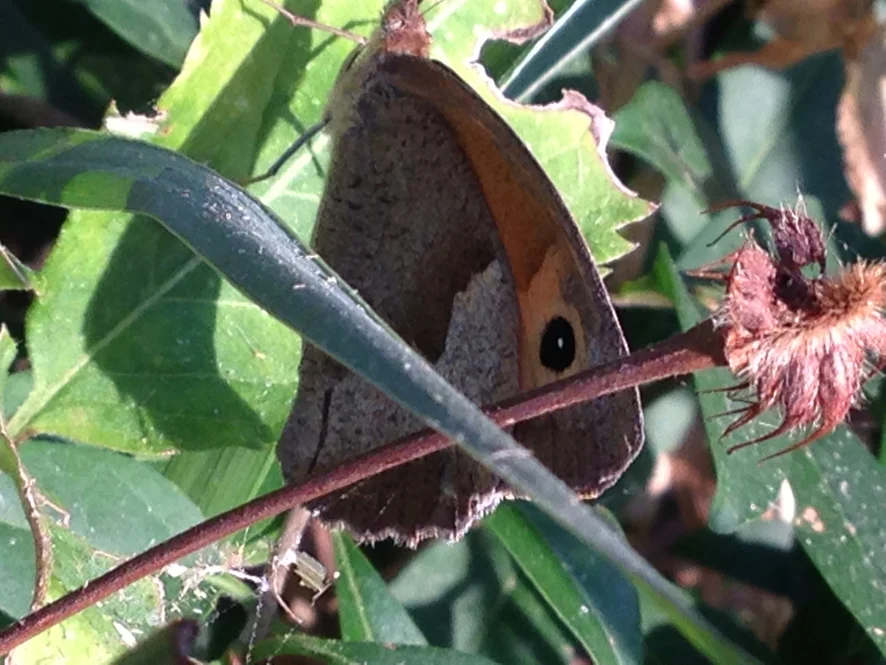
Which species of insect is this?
Maniola jurtina
